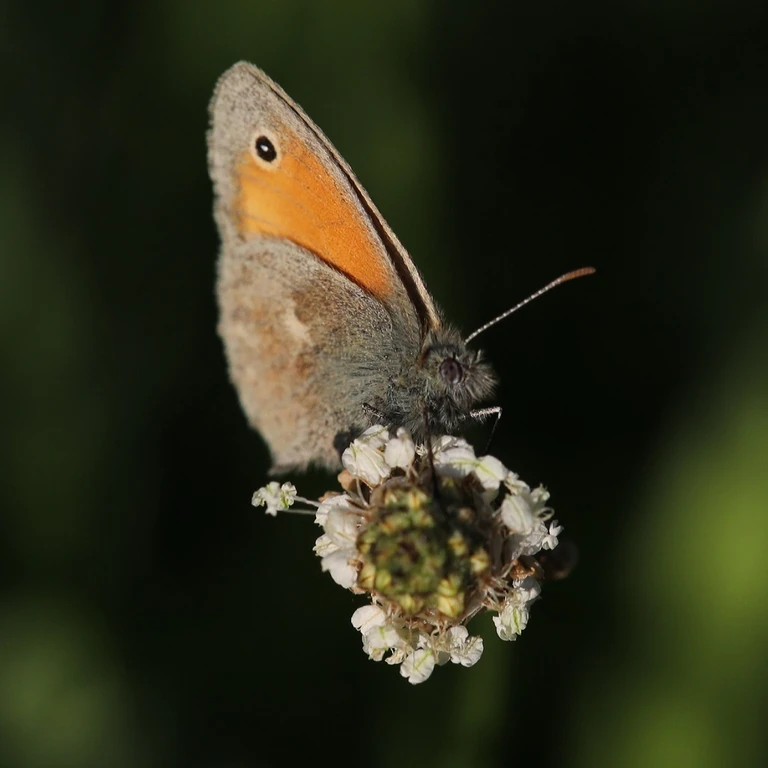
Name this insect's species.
Coenonympha pamphilus
